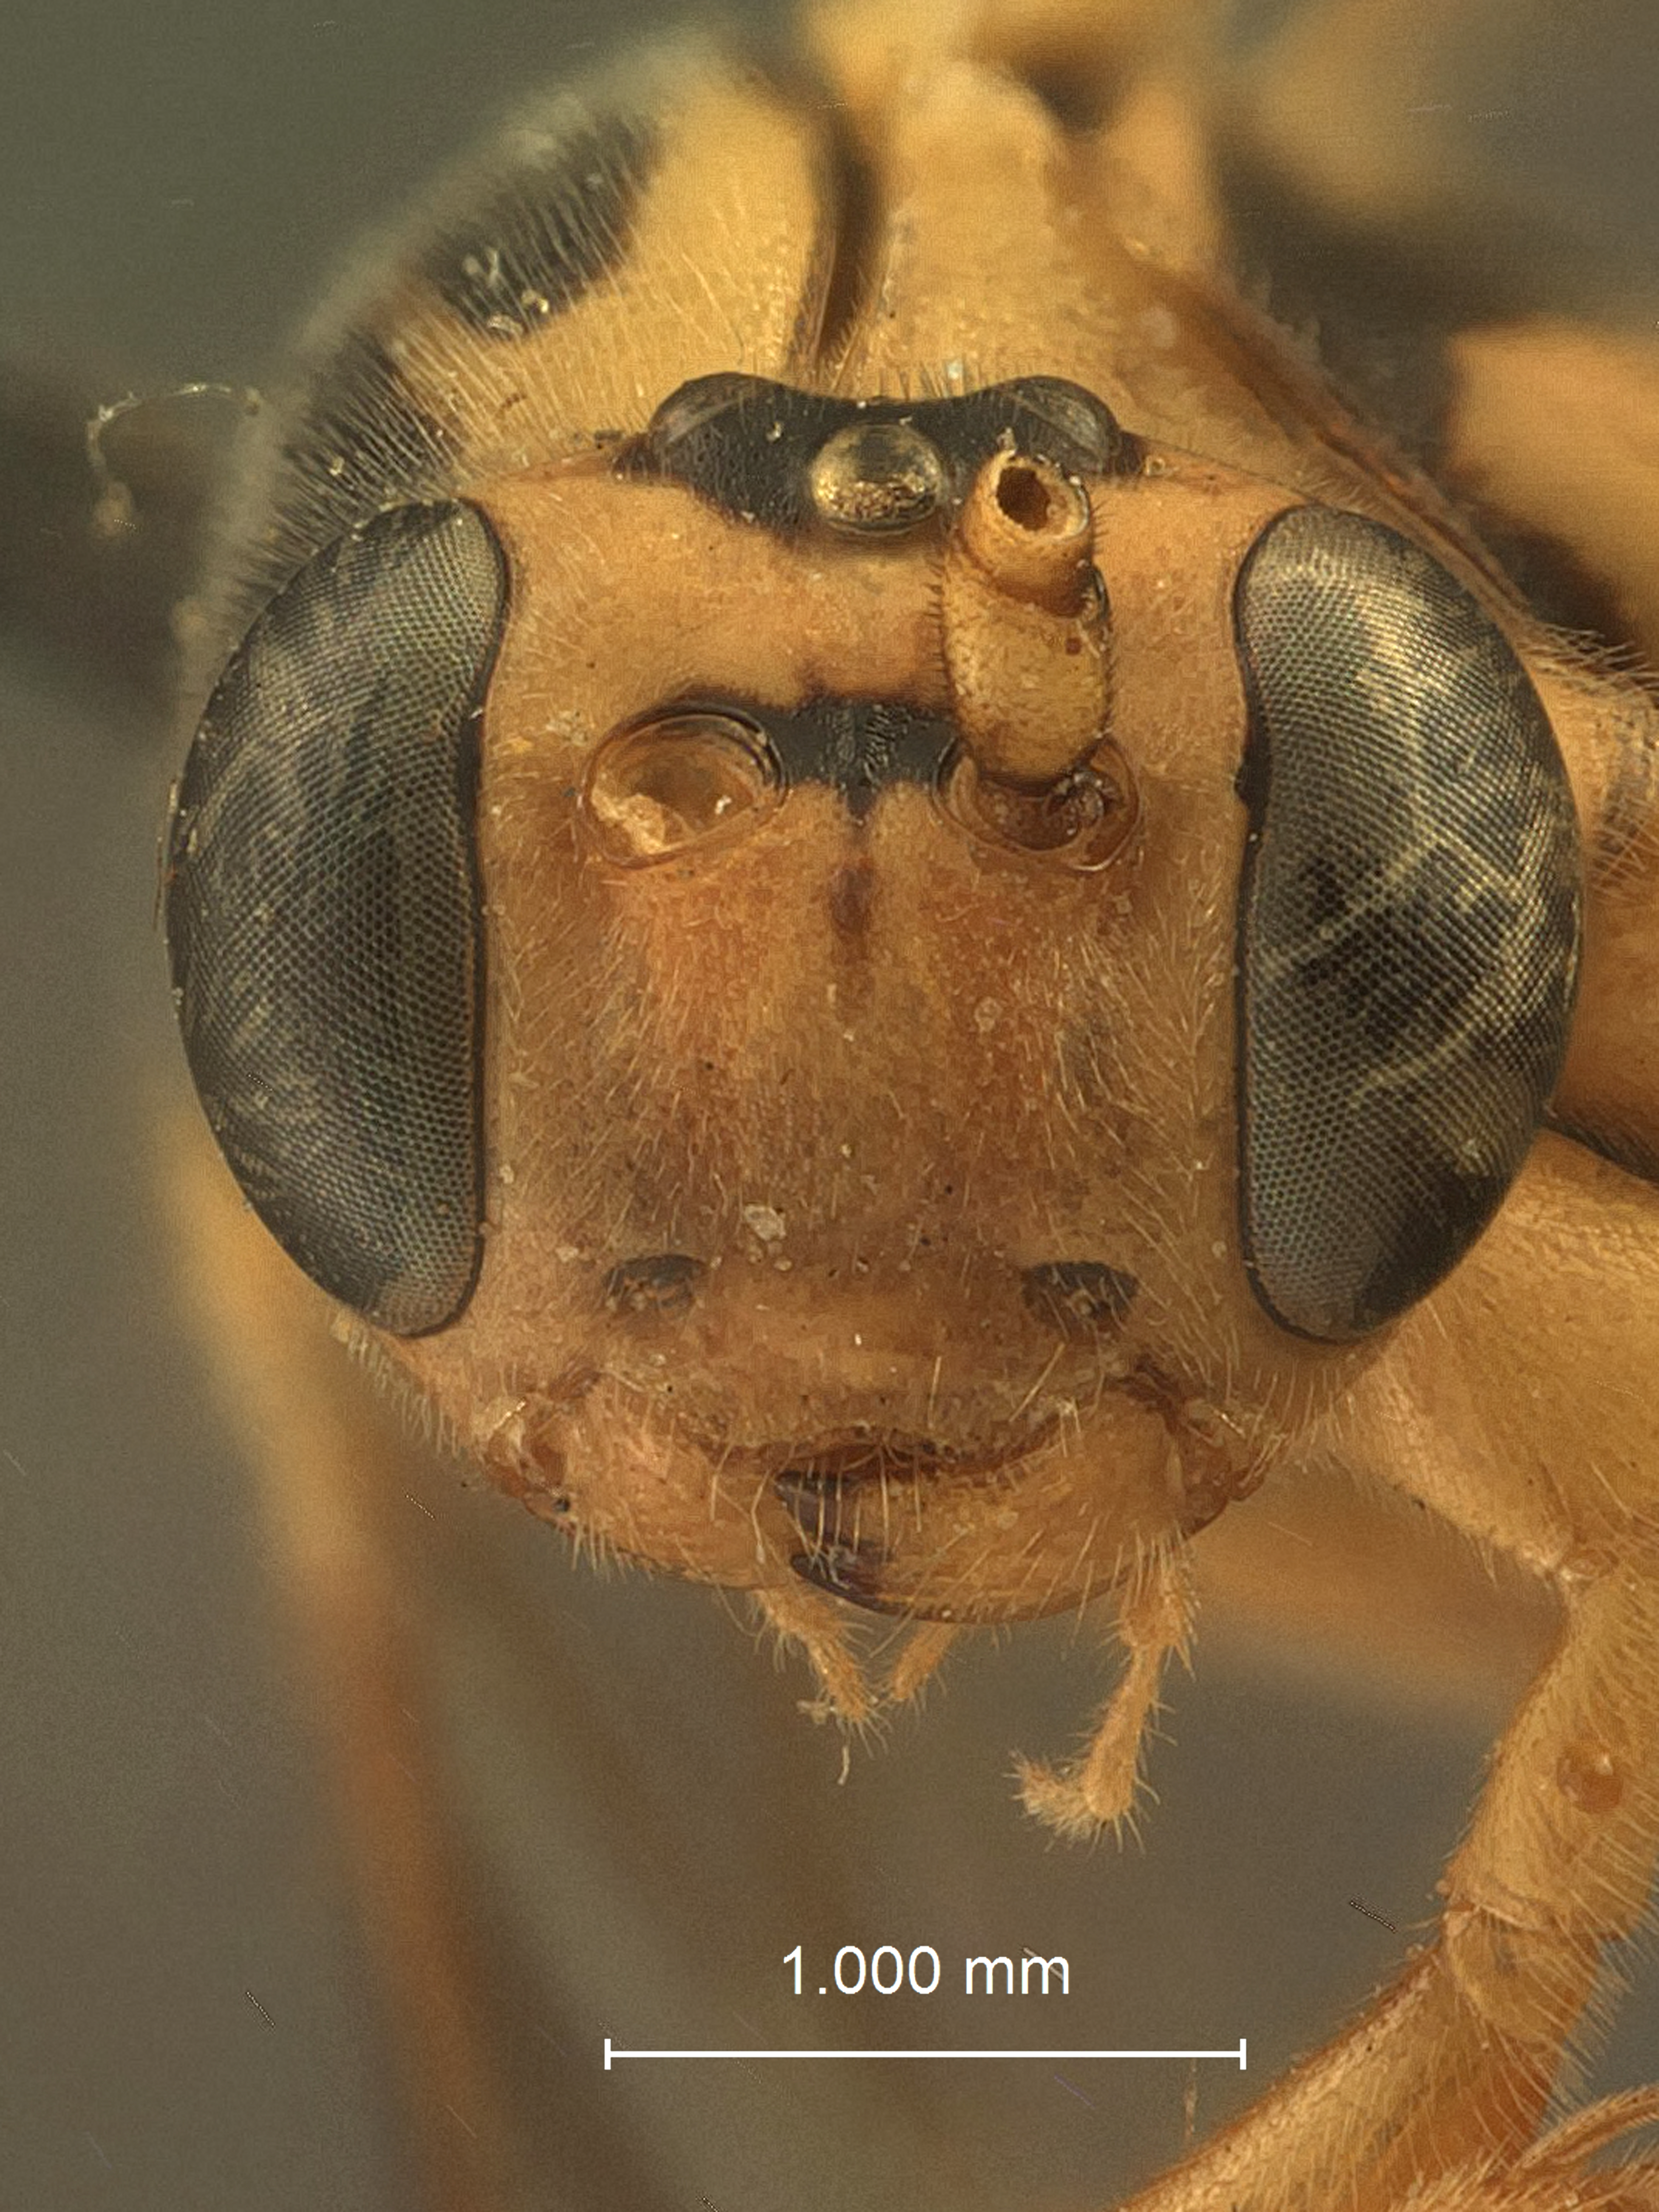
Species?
Lagarotis diprioni
